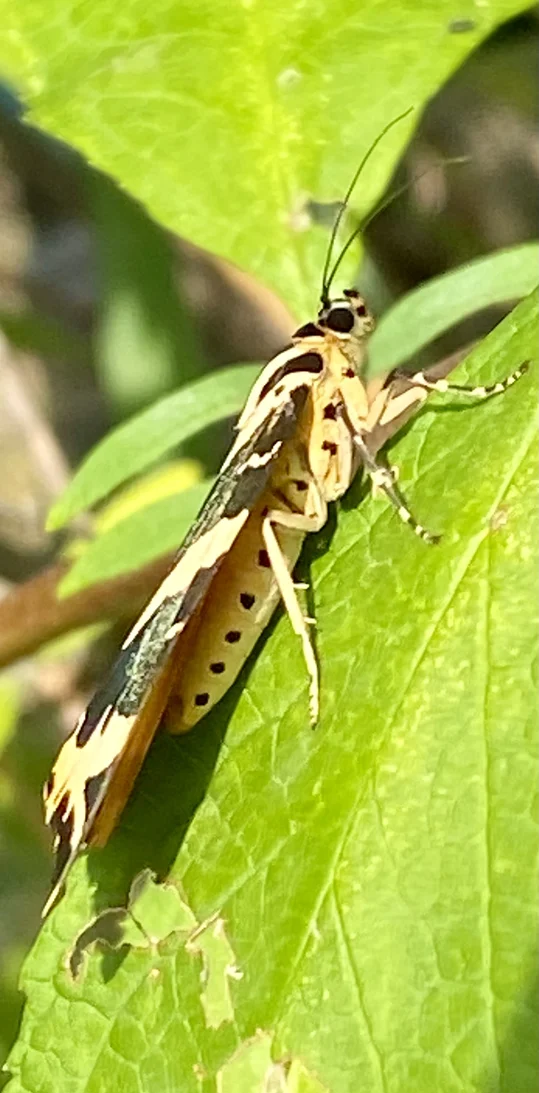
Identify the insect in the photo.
Euplagia quadripunctaria
